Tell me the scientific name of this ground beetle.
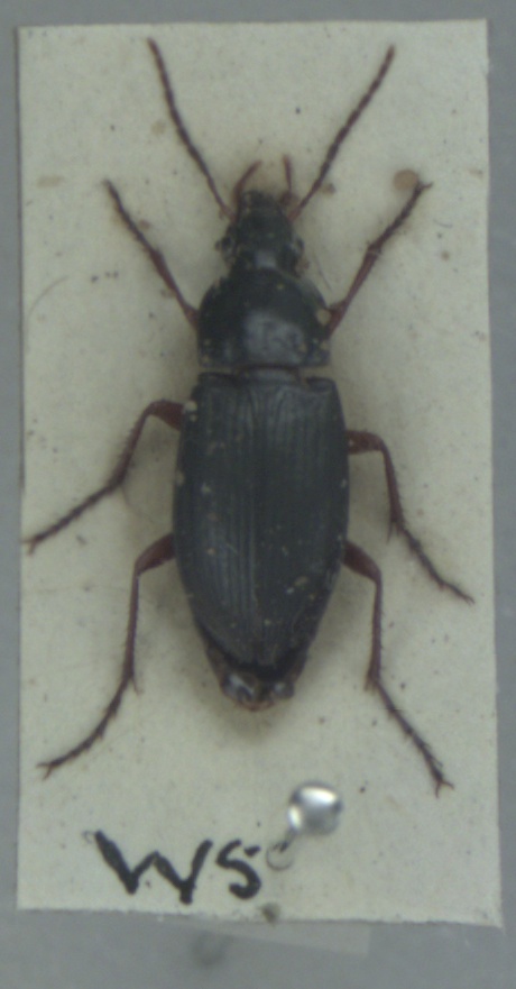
Calathus fuscipes
